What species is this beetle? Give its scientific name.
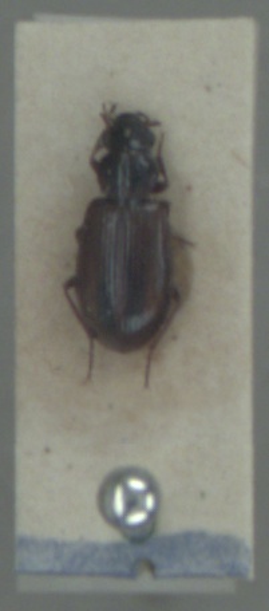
Dicheirotrichus placidus
